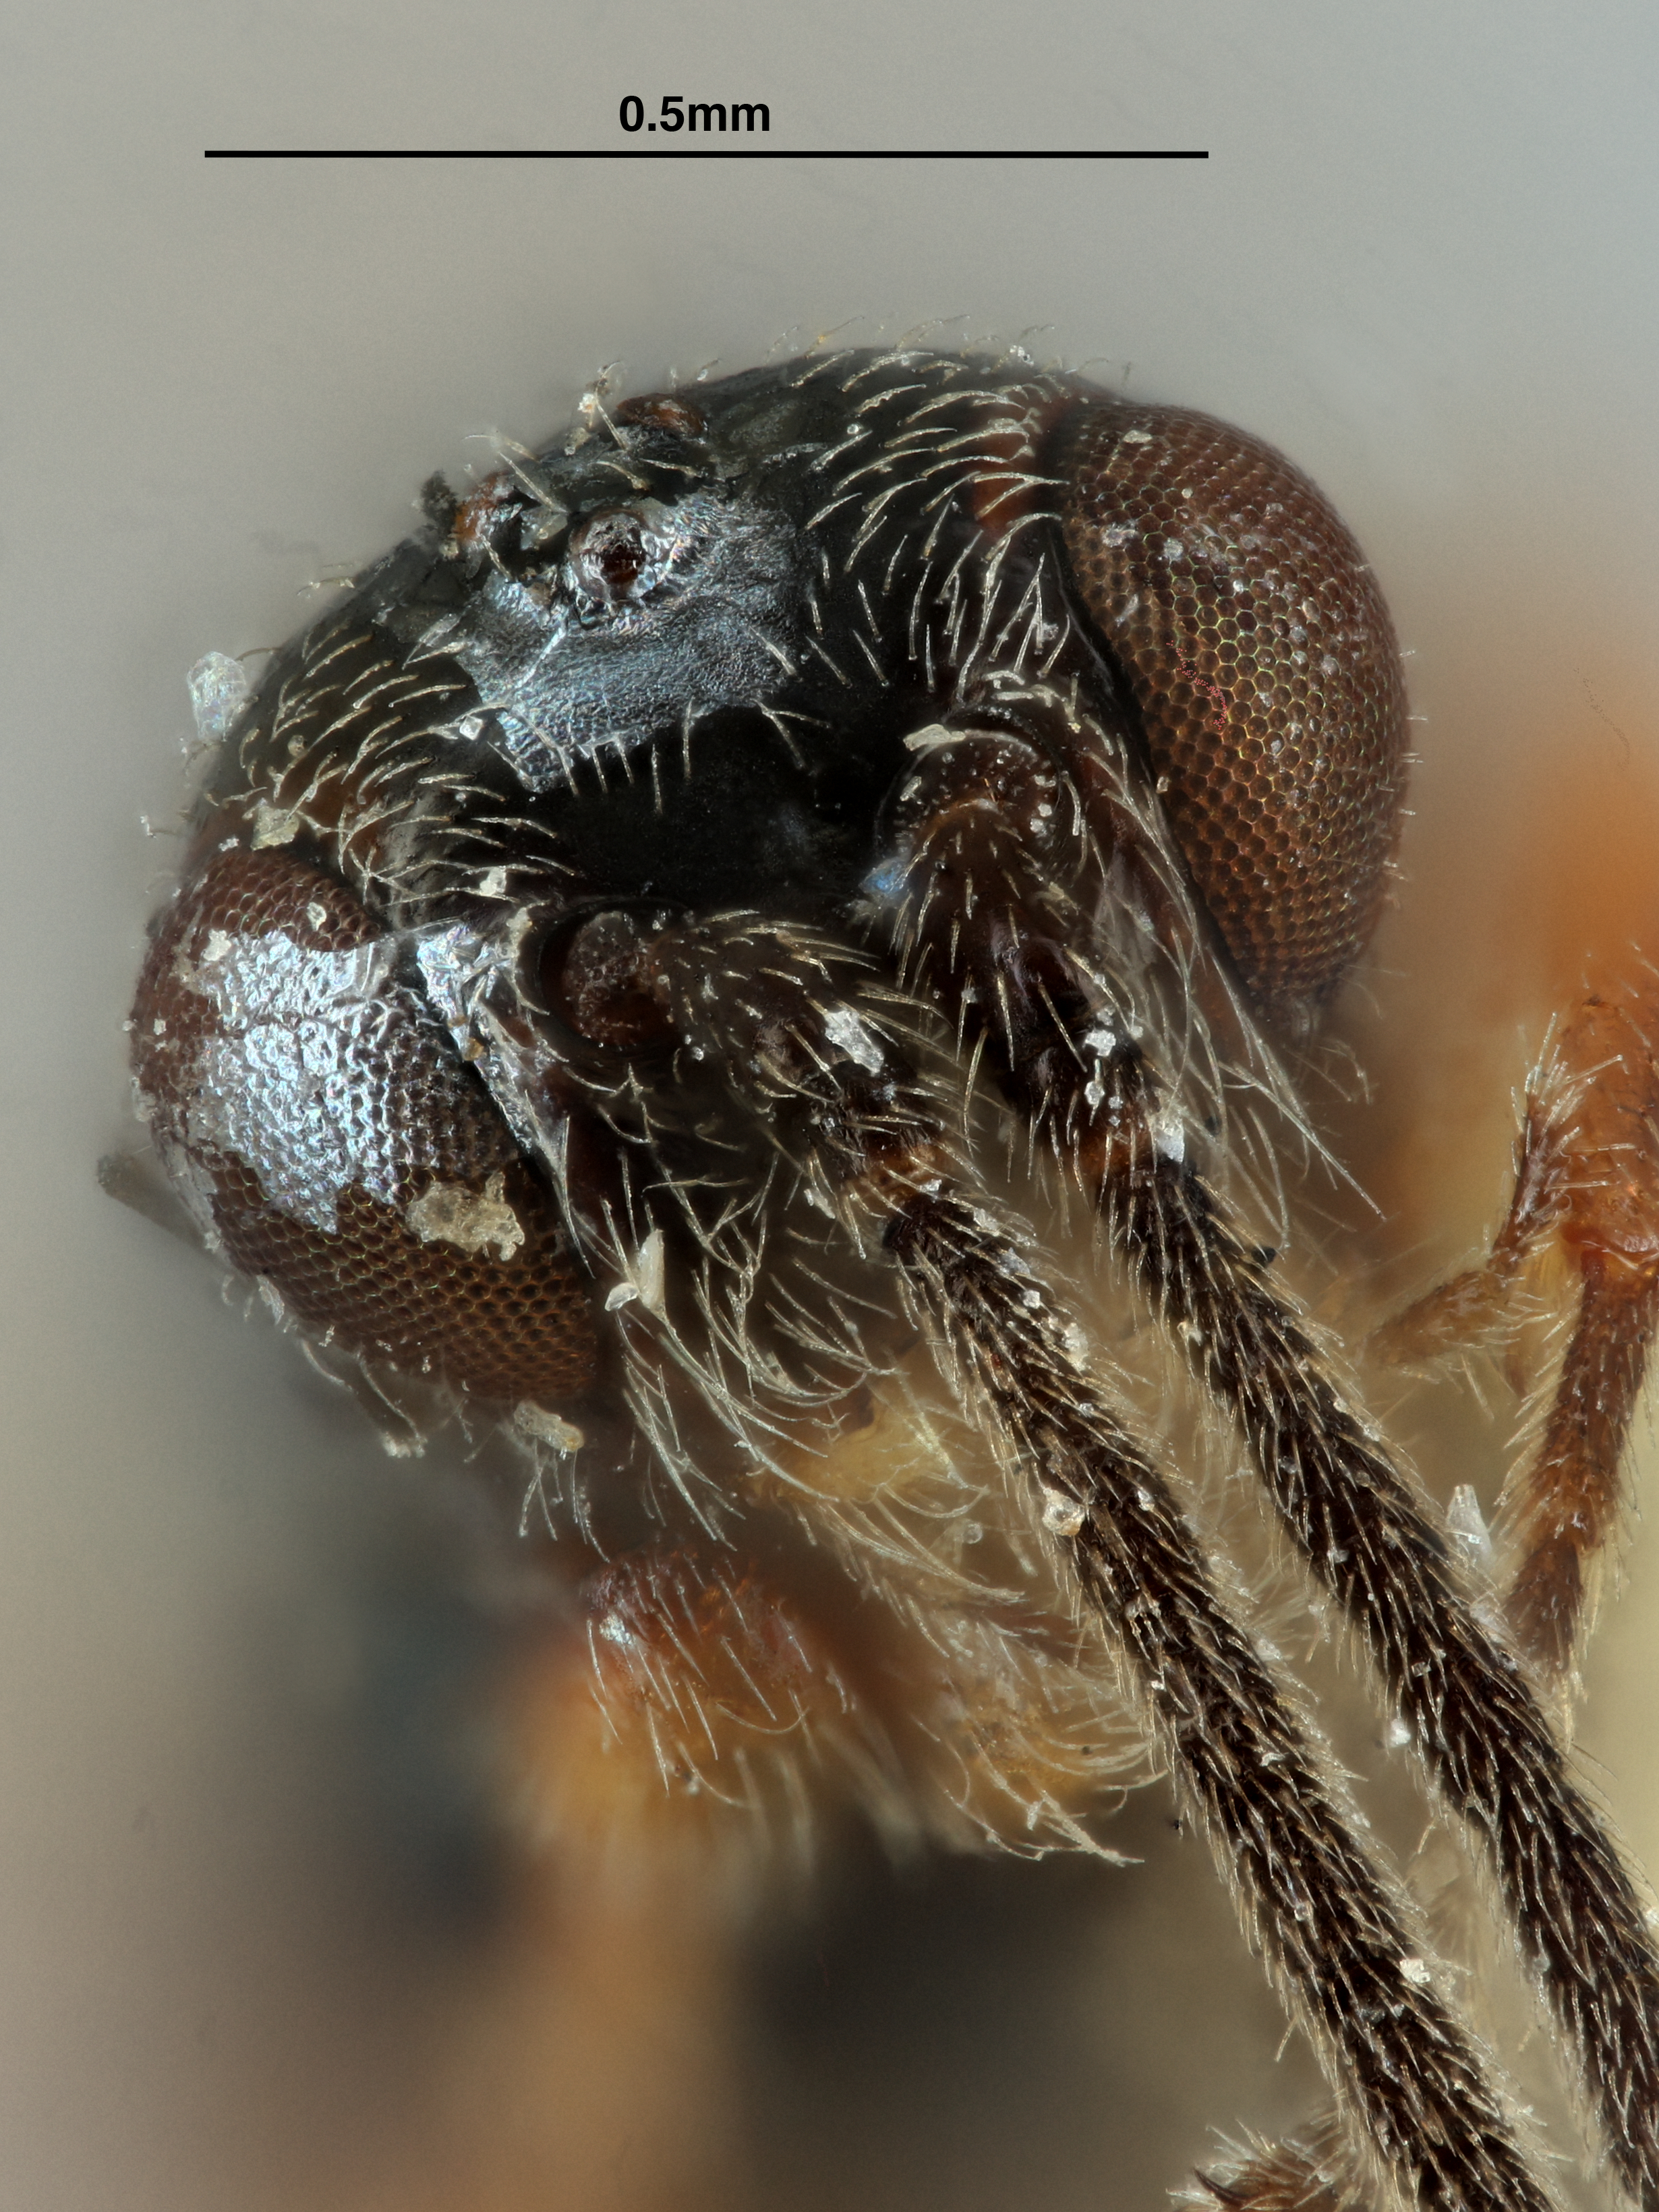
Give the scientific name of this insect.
Bracon melanaspis
